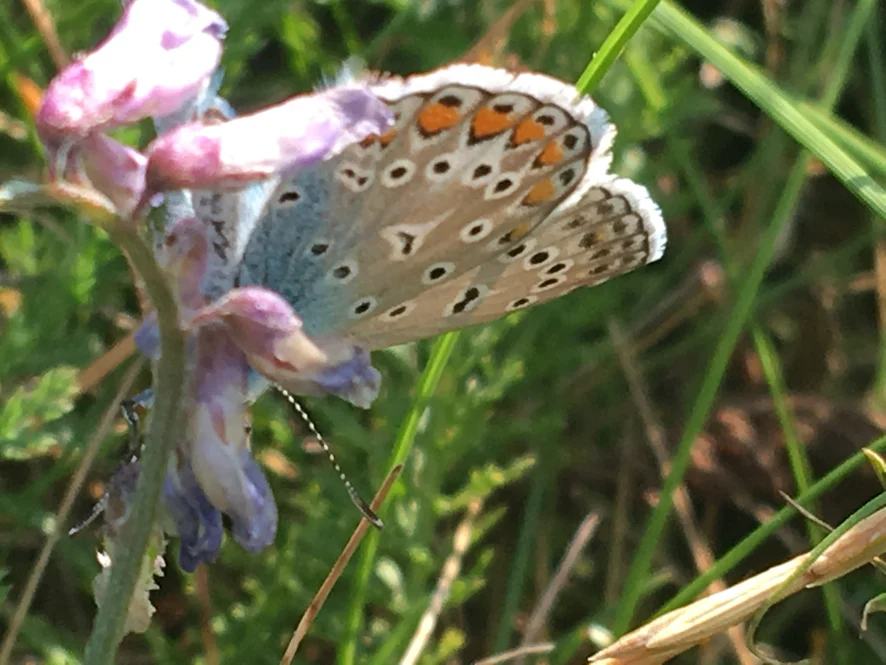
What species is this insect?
Polyommatus icarus
